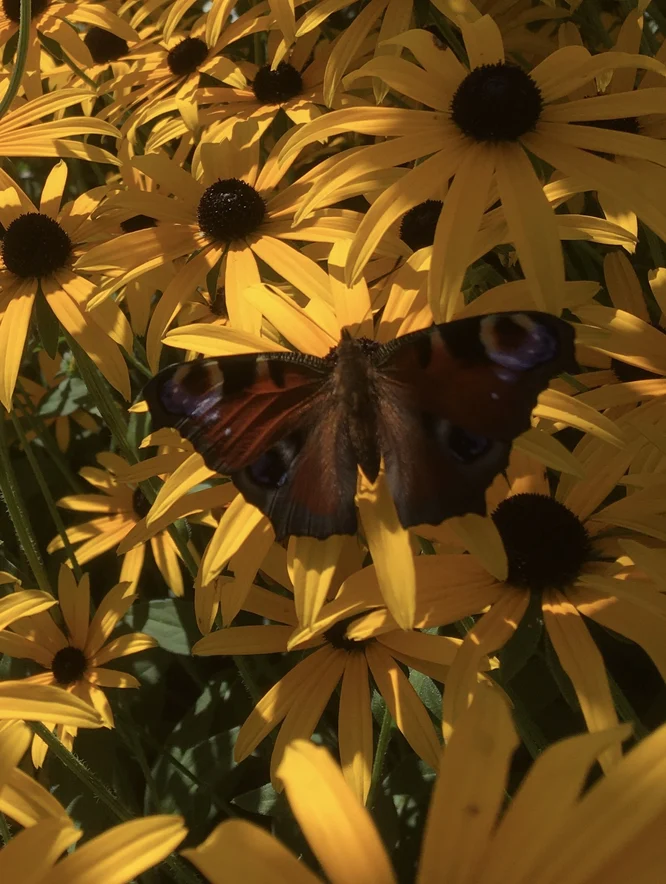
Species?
Aglais io
